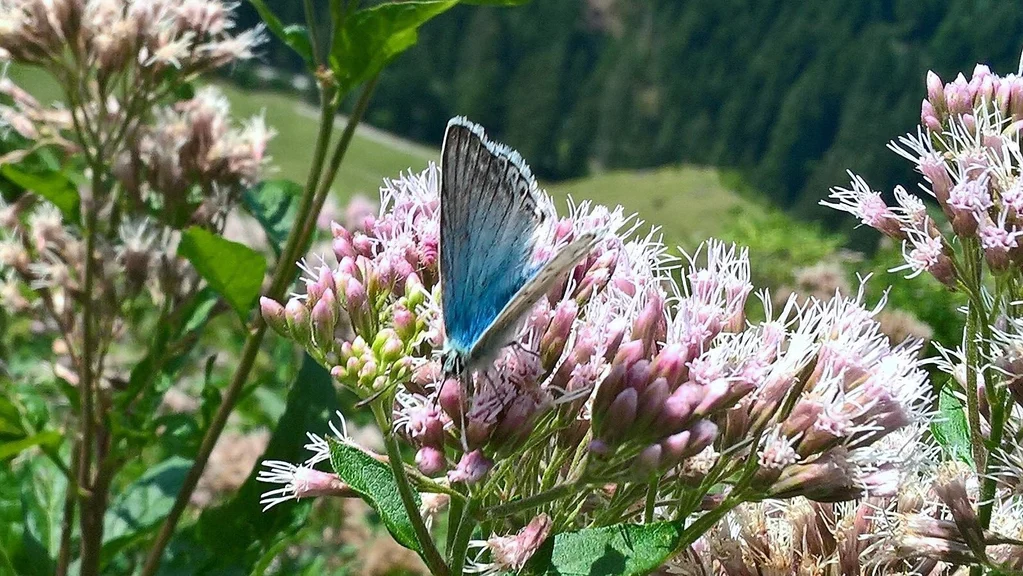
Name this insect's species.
Lysandra coridon
